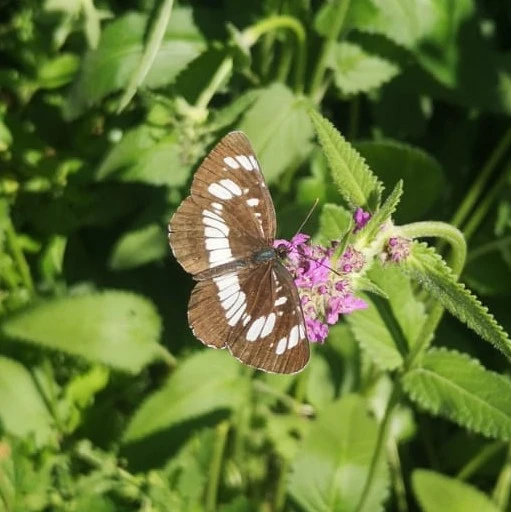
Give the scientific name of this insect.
Neptis rivularis
